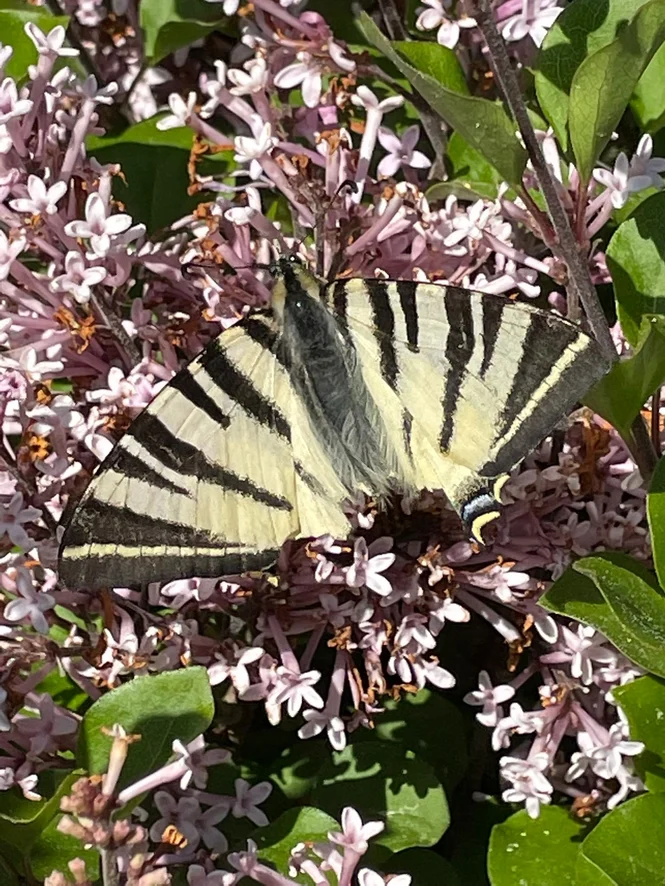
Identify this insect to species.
Iphiclides podalirius
